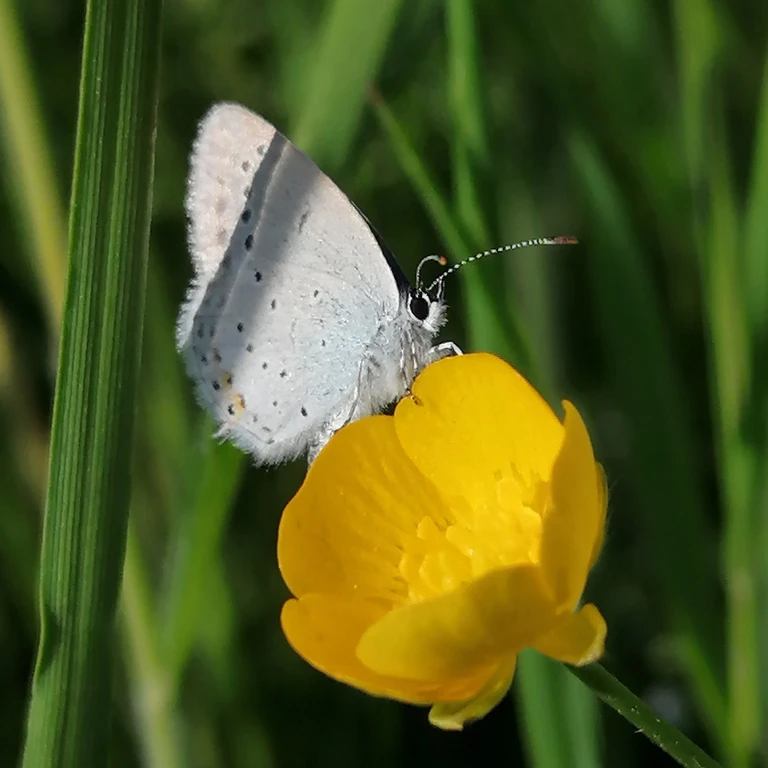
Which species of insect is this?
Cupido argiades (also Elkalyce argiades)
